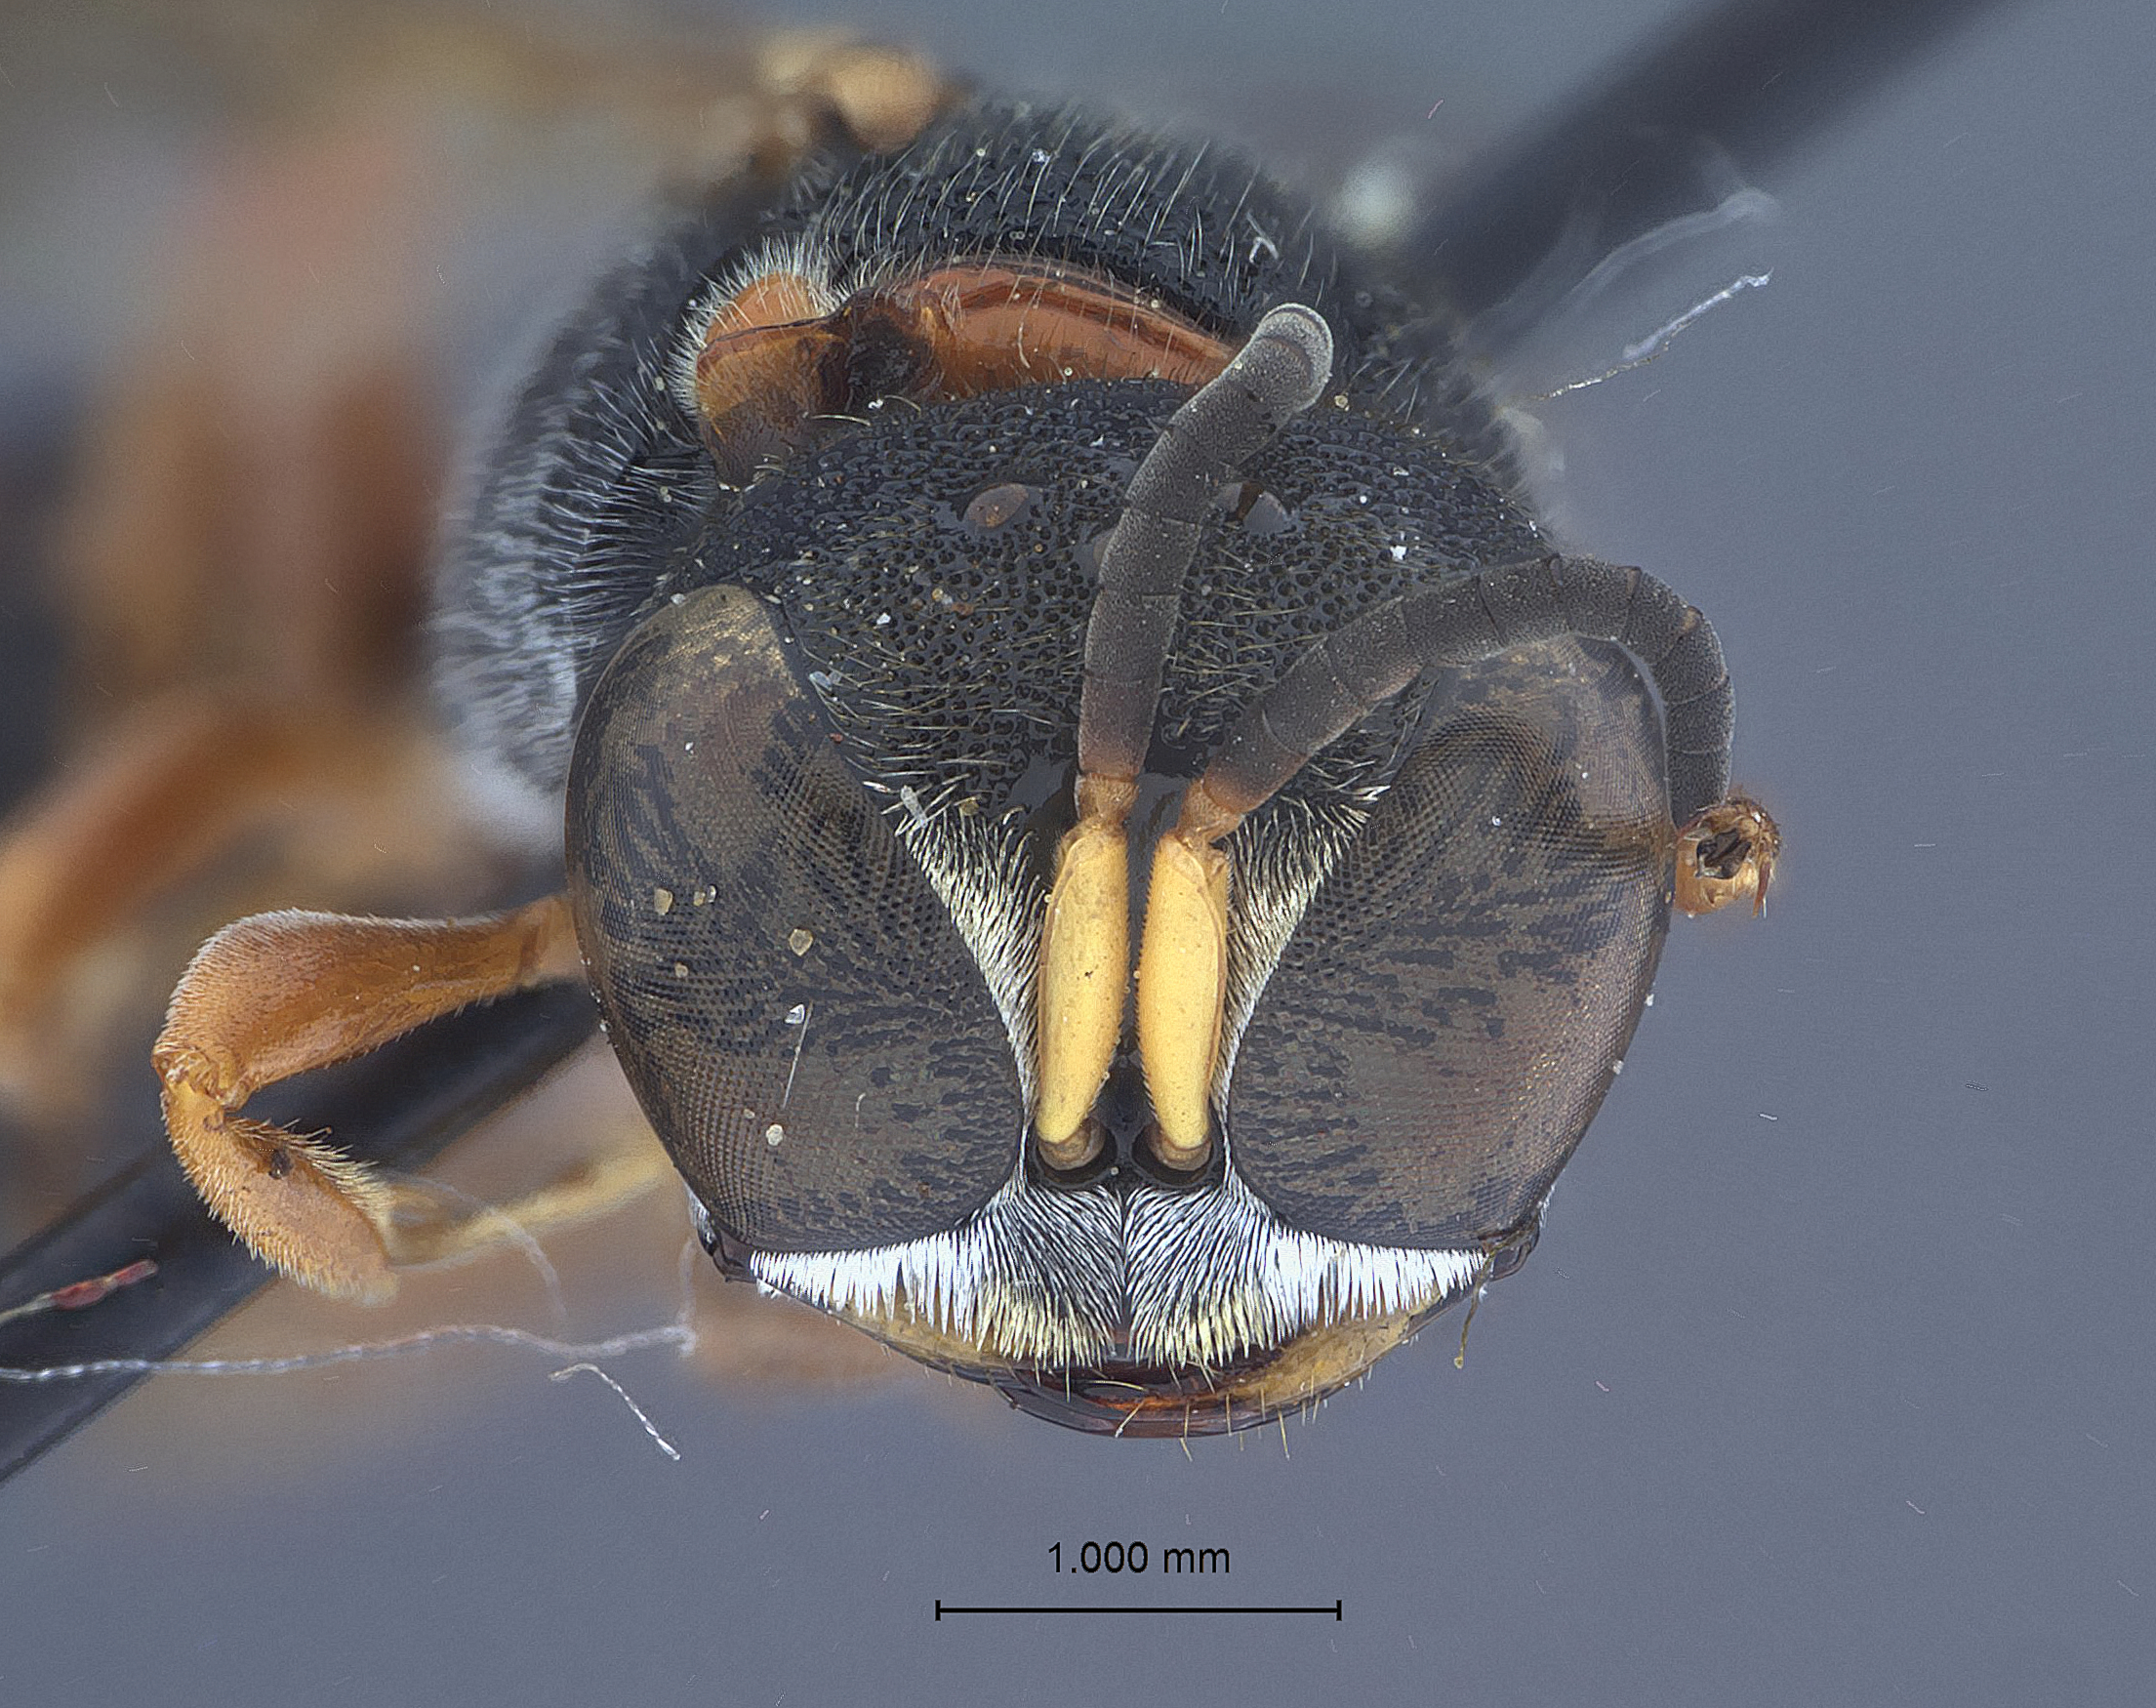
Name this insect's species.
Ectemnius scaber
